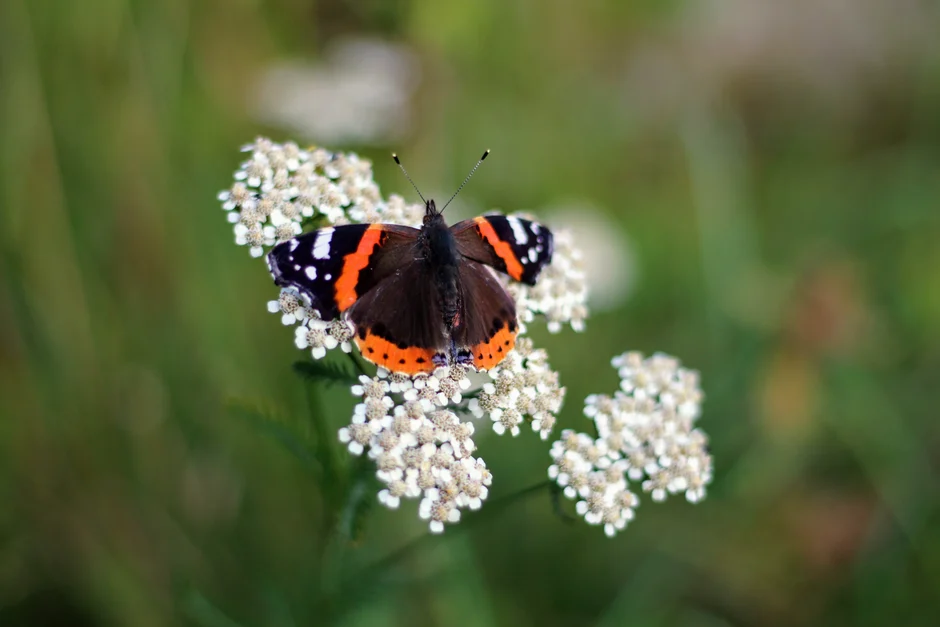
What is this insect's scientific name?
Vanessa atalanta
